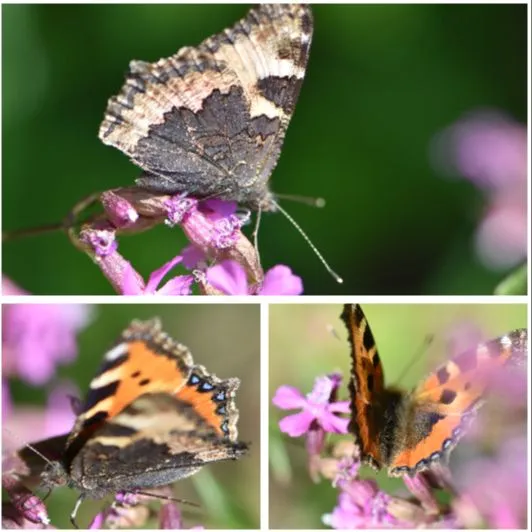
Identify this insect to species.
Aglais urticae
